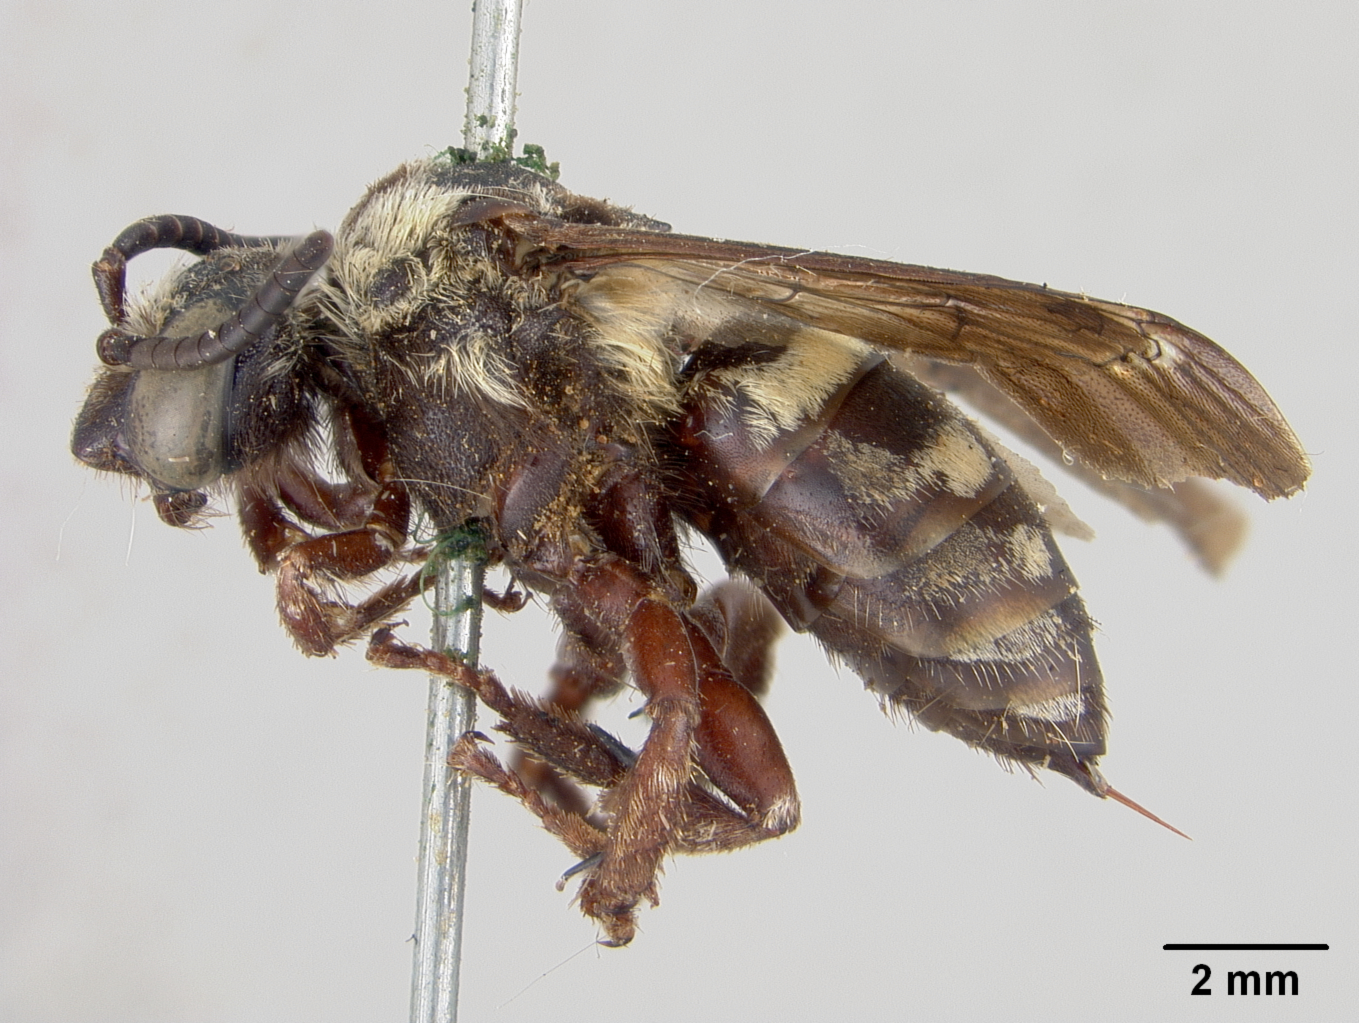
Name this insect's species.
Melecta interrupta
